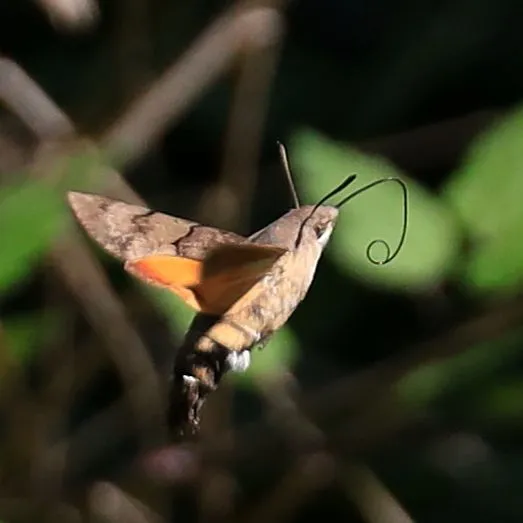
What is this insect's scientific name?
Macroglossum stellatarum
